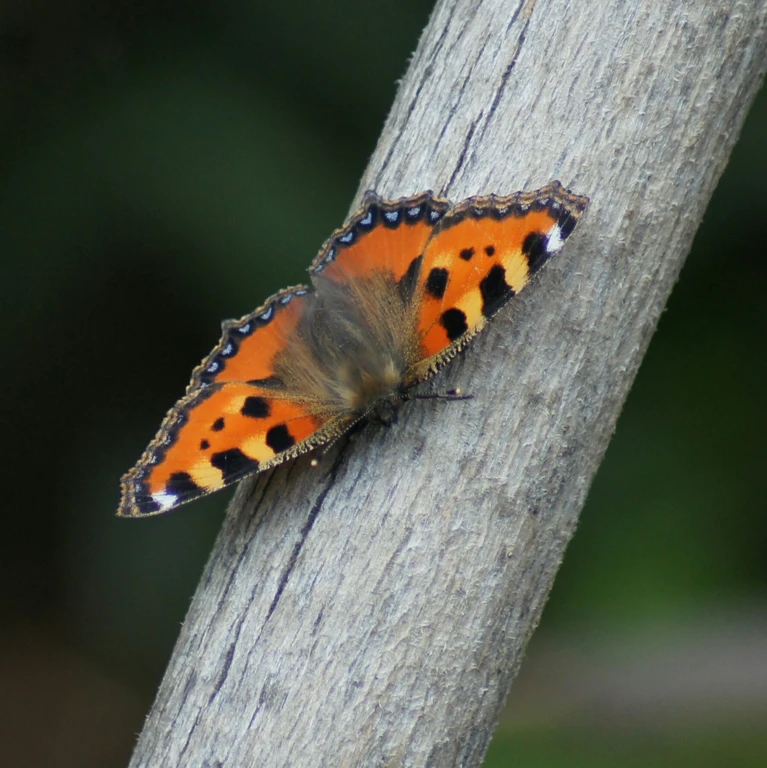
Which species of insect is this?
Aglais urticae
